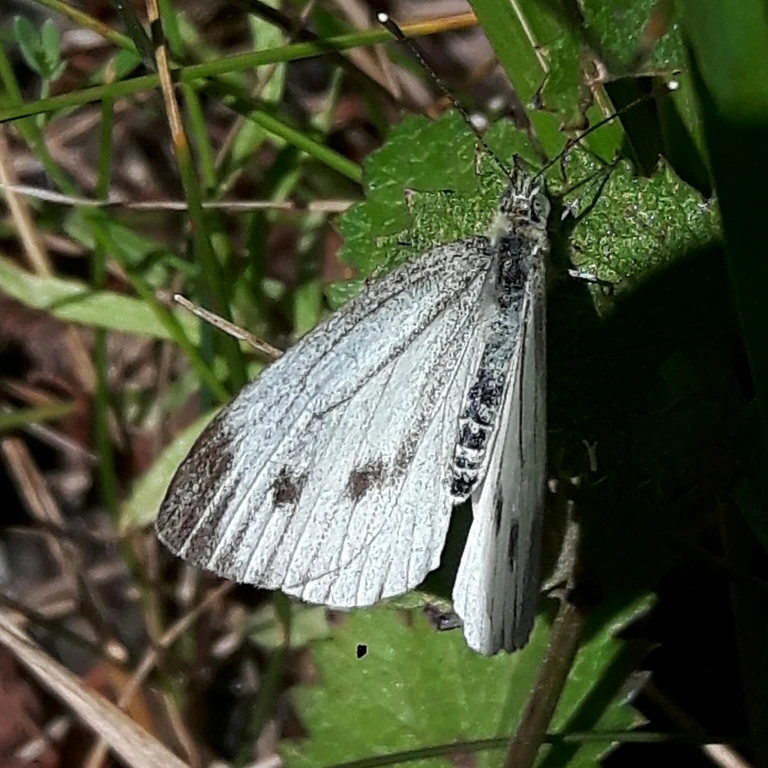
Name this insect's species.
Pieris napi
